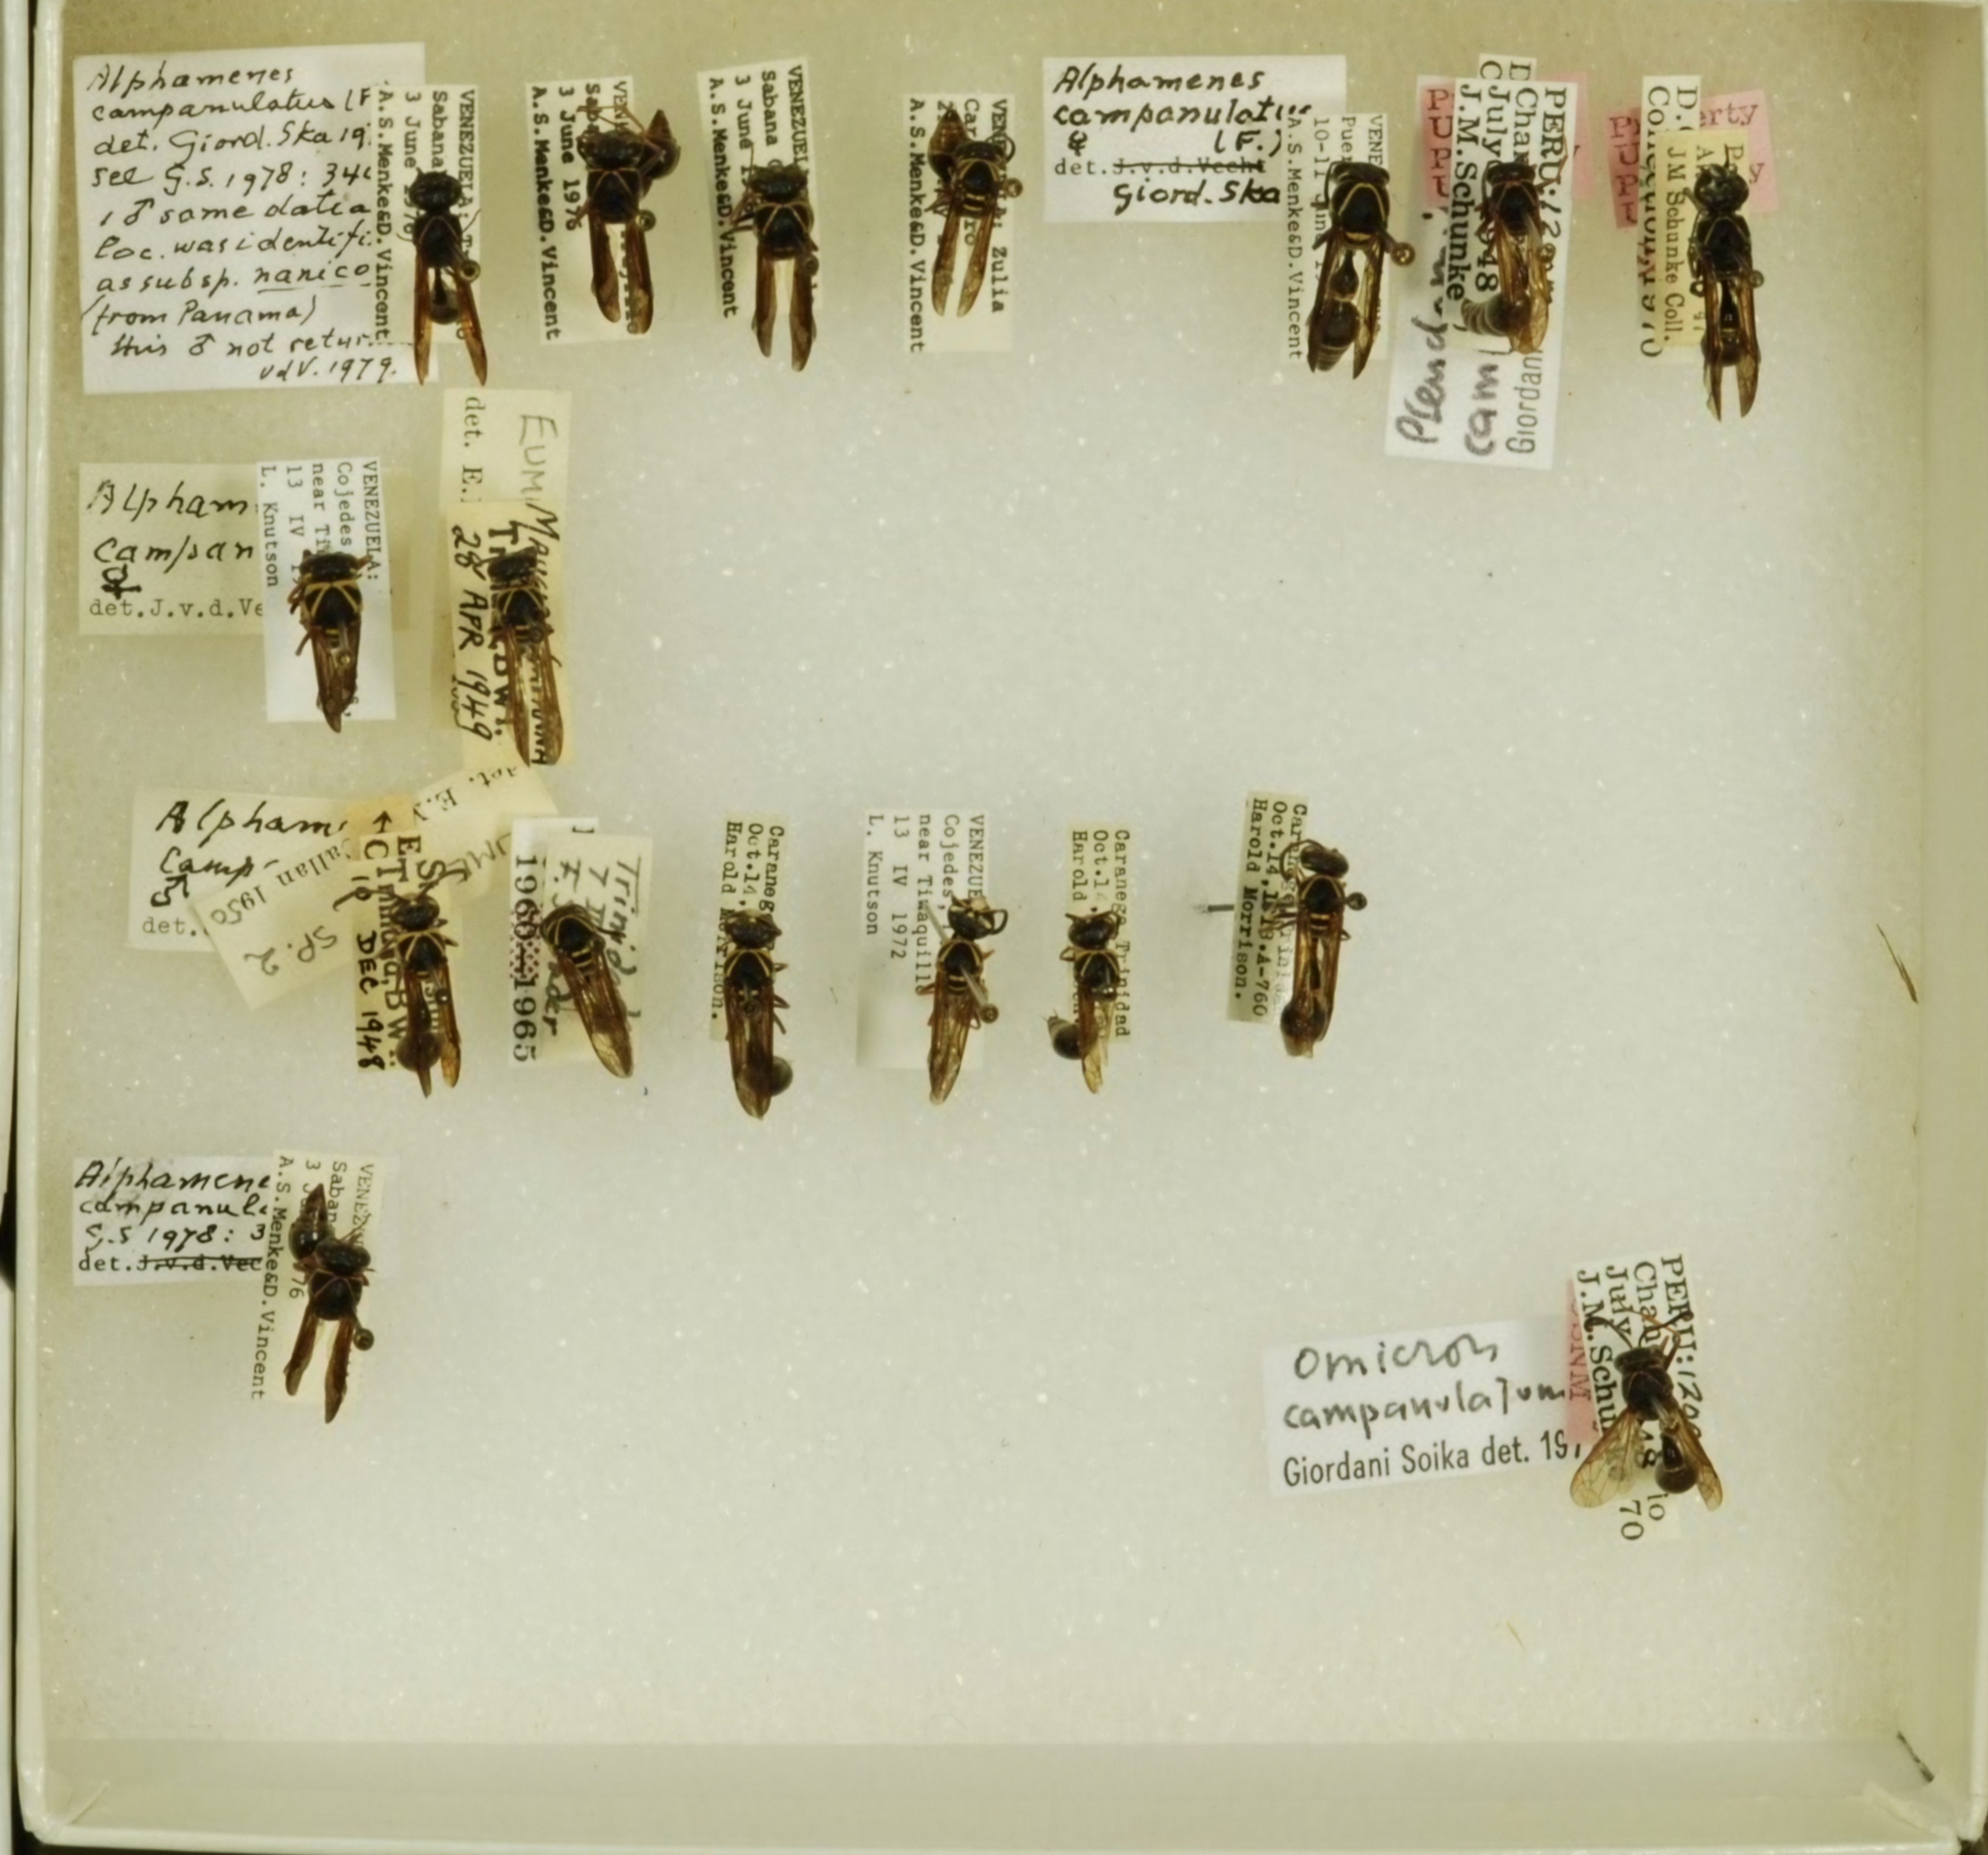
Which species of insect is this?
Alphamenes campanulatus
